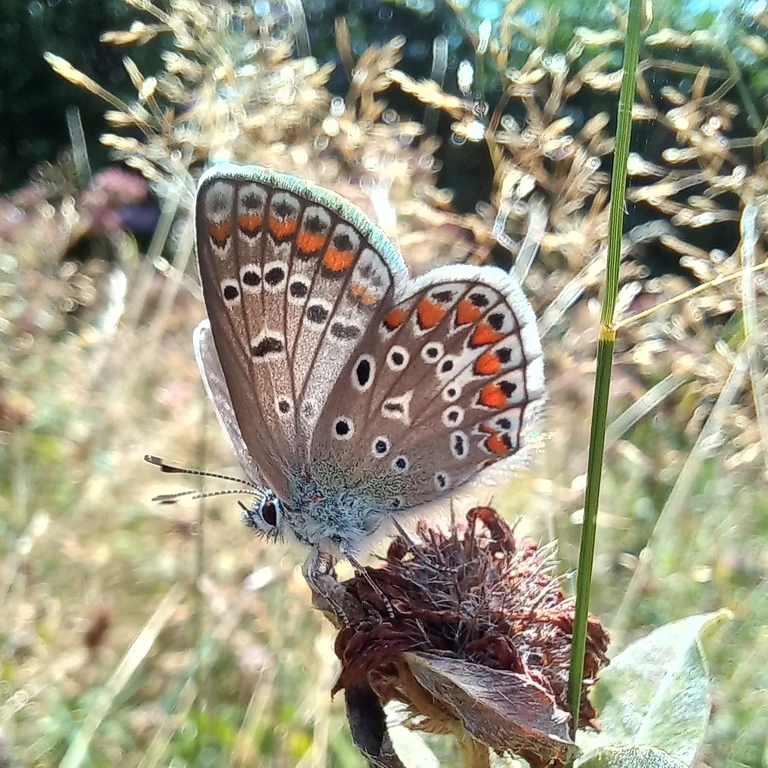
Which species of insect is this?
Polyommatus icarus
